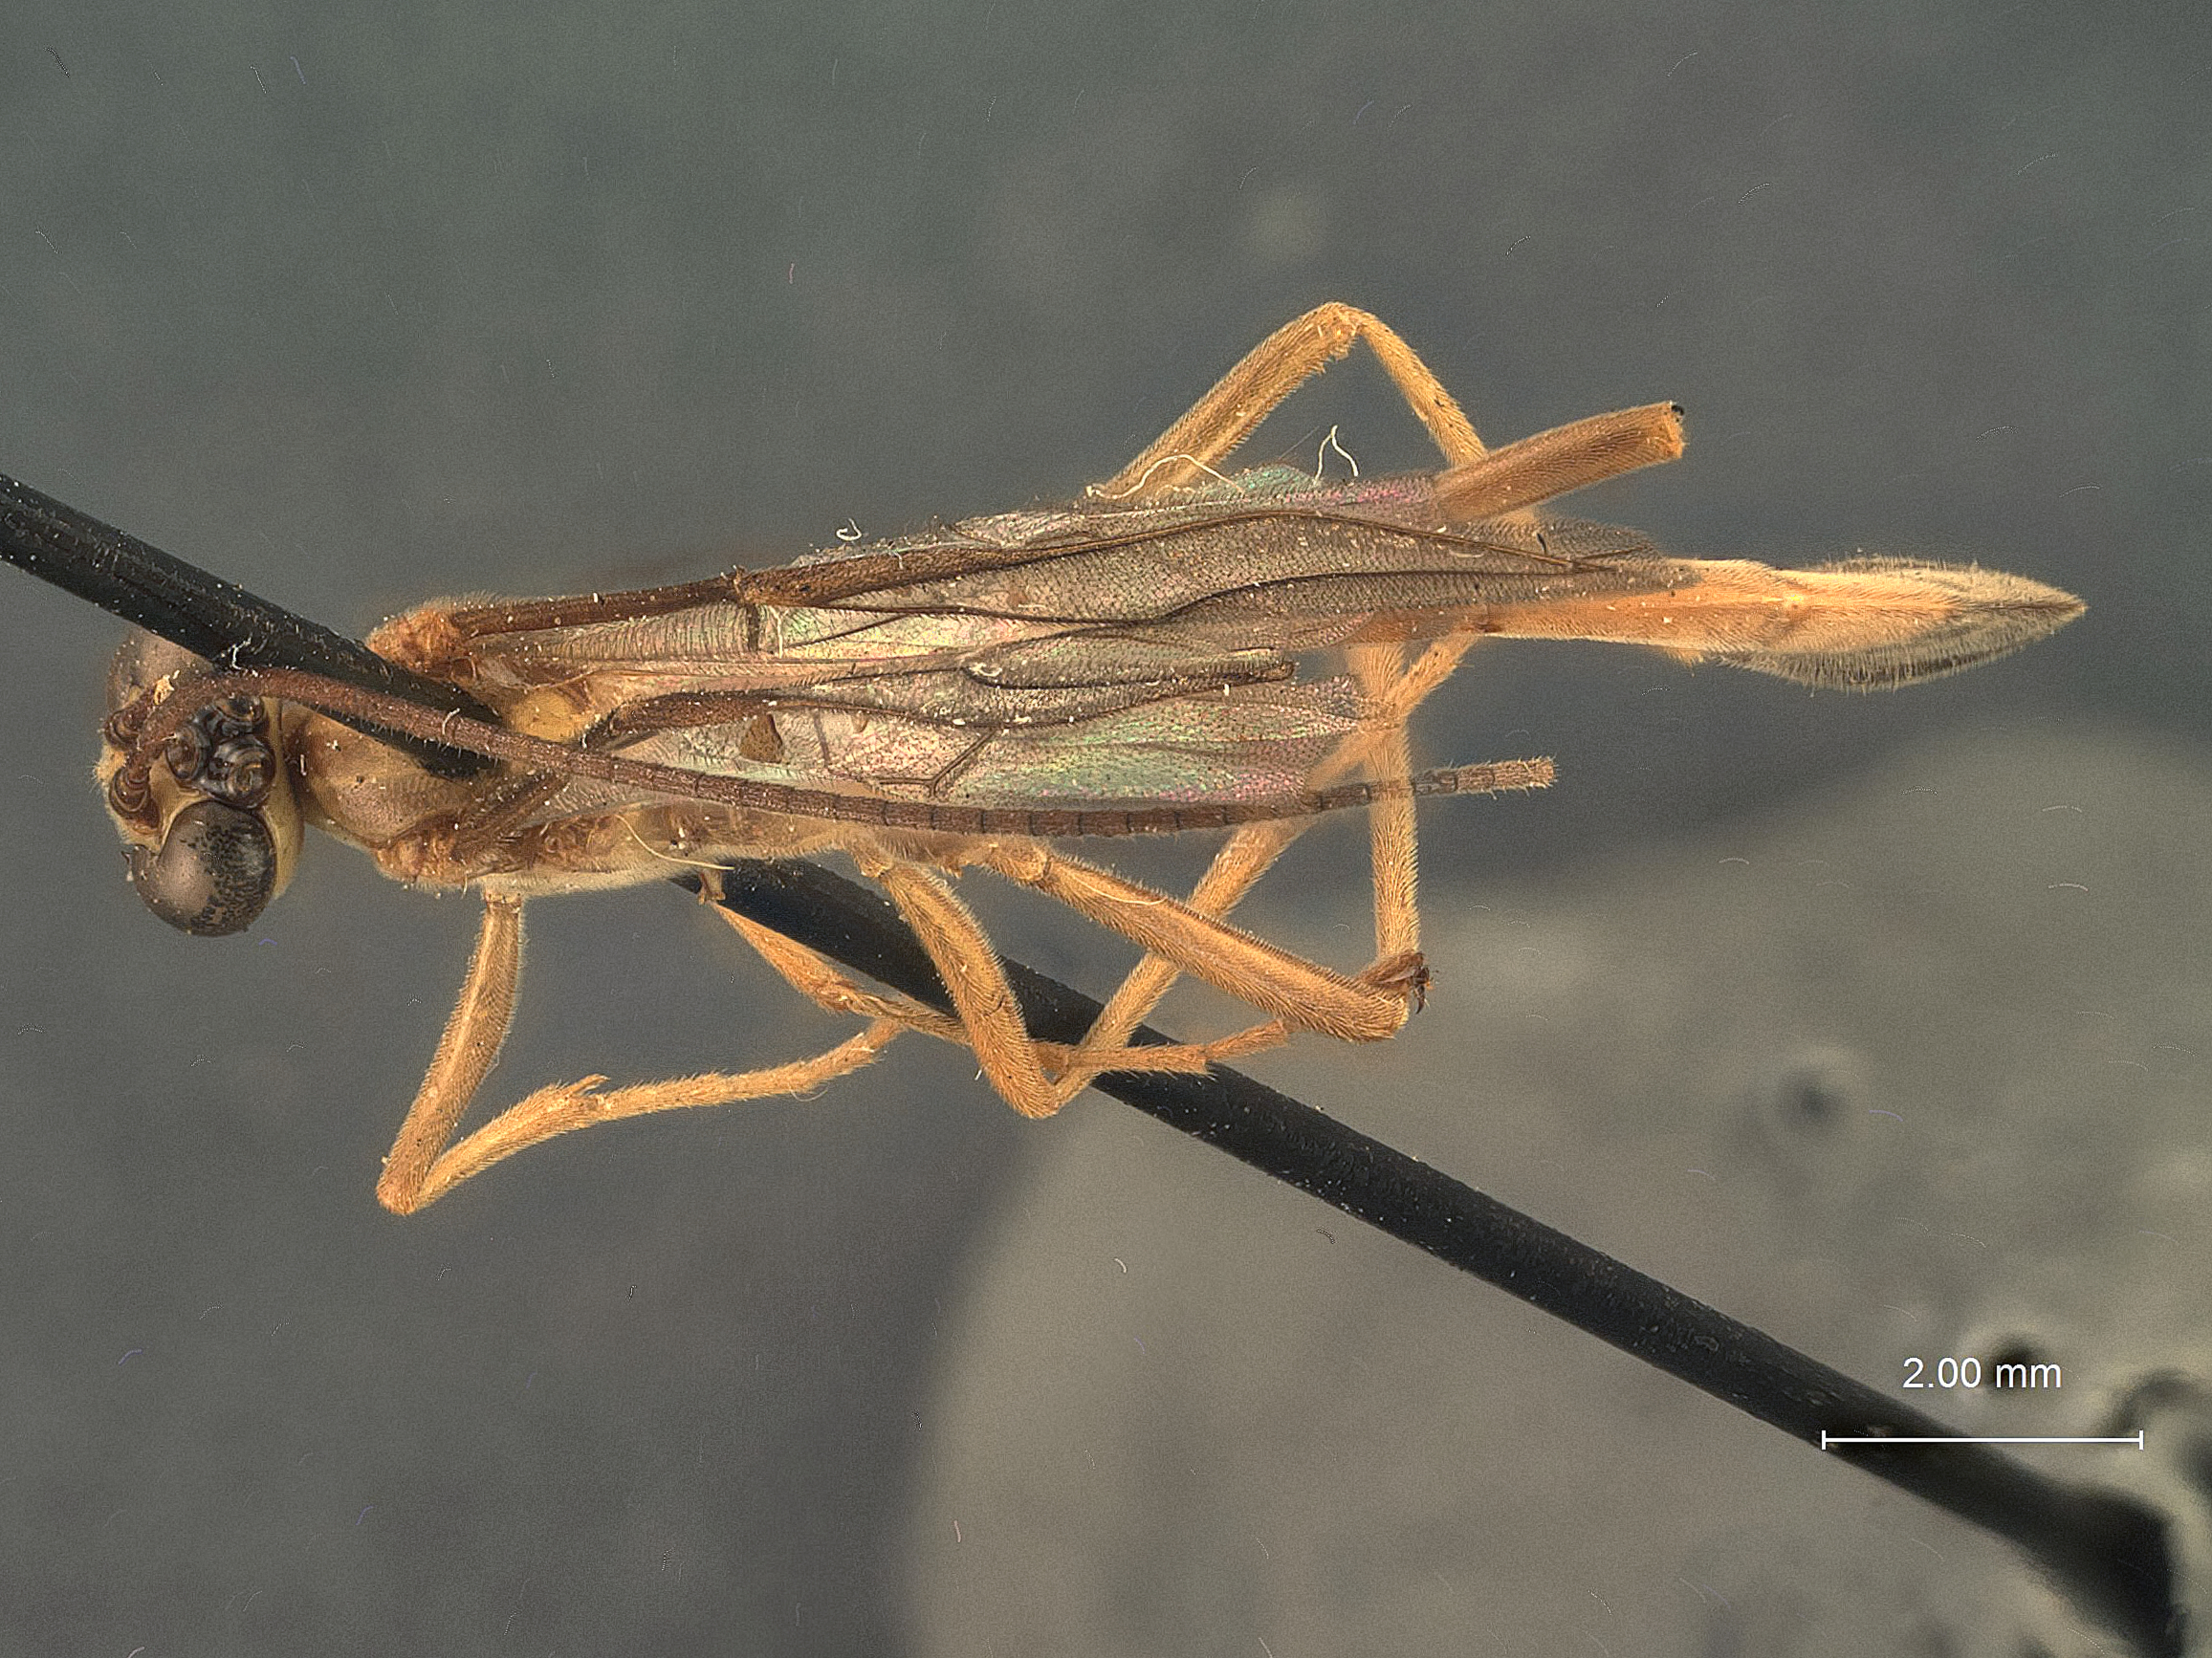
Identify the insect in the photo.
Enicospilus fernaldi
